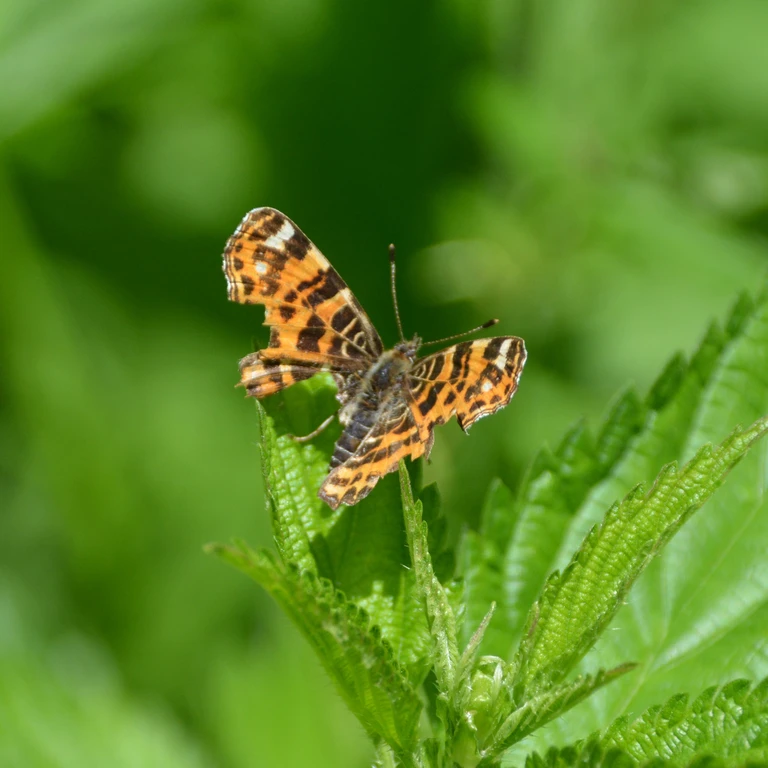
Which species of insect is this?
Araschnia levana
